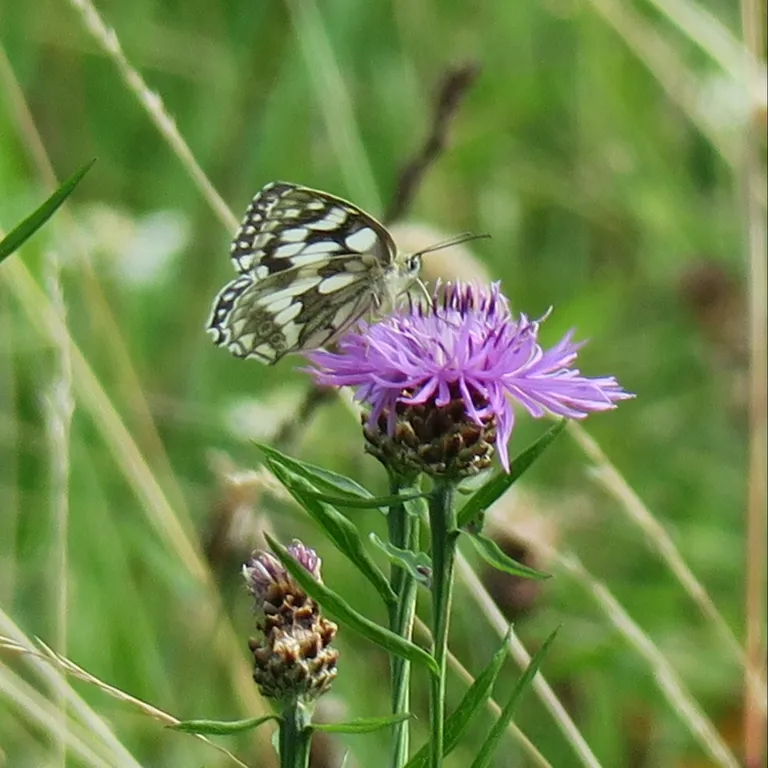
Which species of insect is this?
Melanargia galathea
